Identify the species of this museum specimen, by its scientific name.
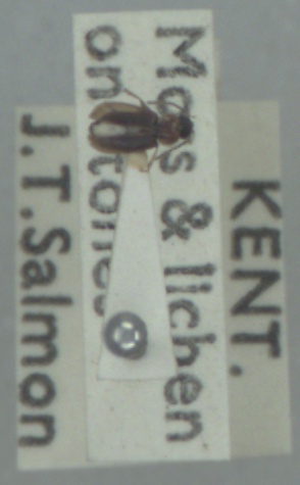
Acupalpus dubius
